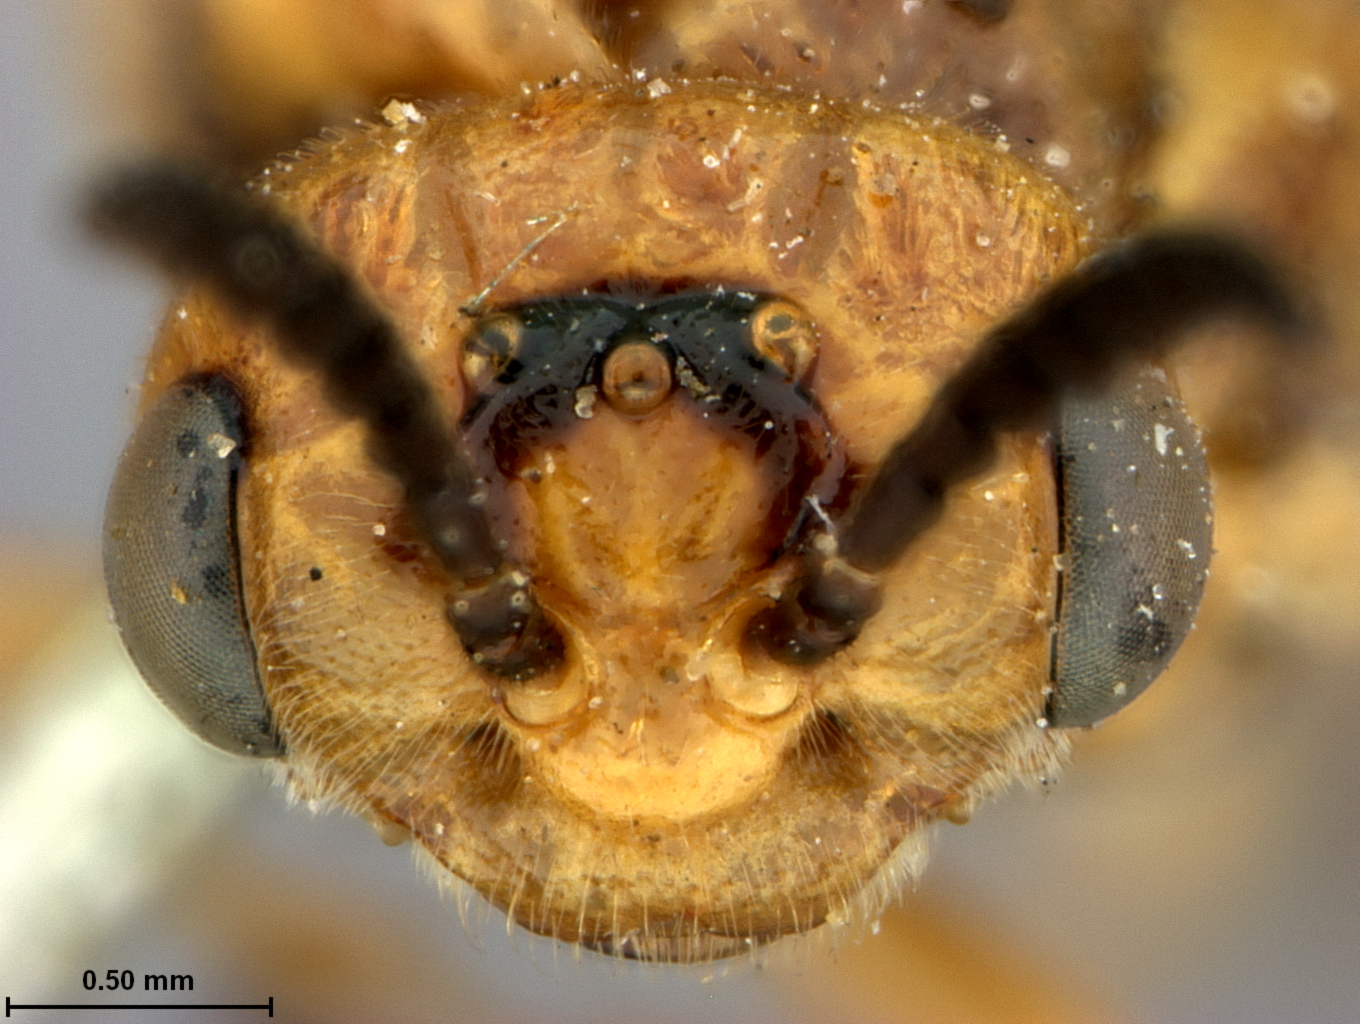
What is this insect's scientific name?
Lophyrus fulva
